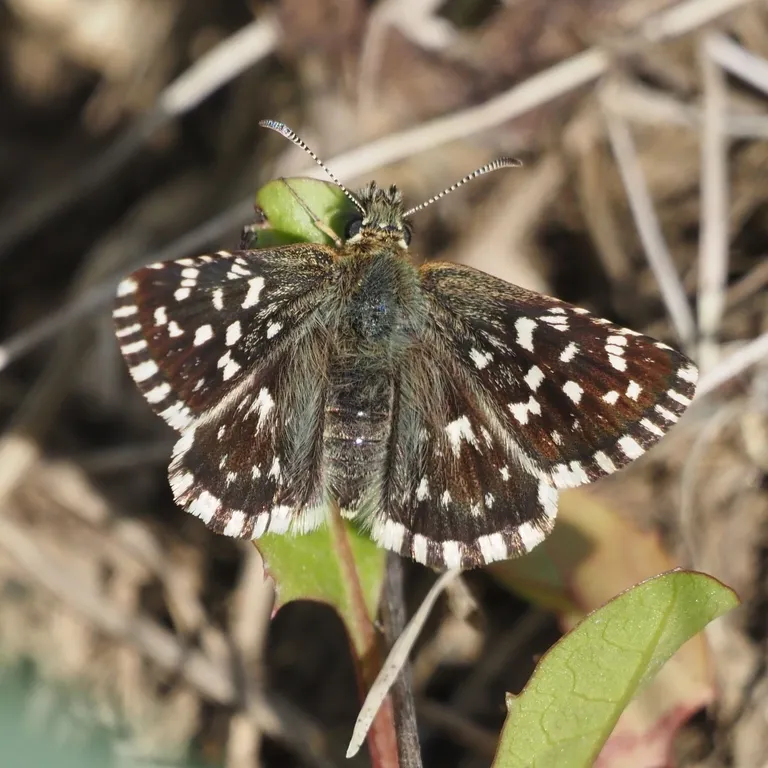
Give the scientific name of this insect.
Pyrgus malvae
